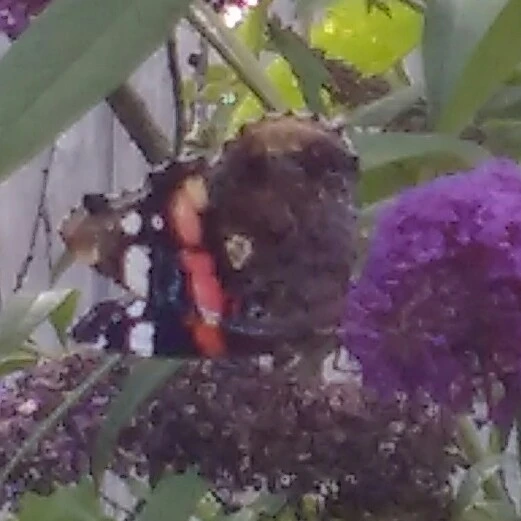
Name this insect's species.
Vanessa atalanta
